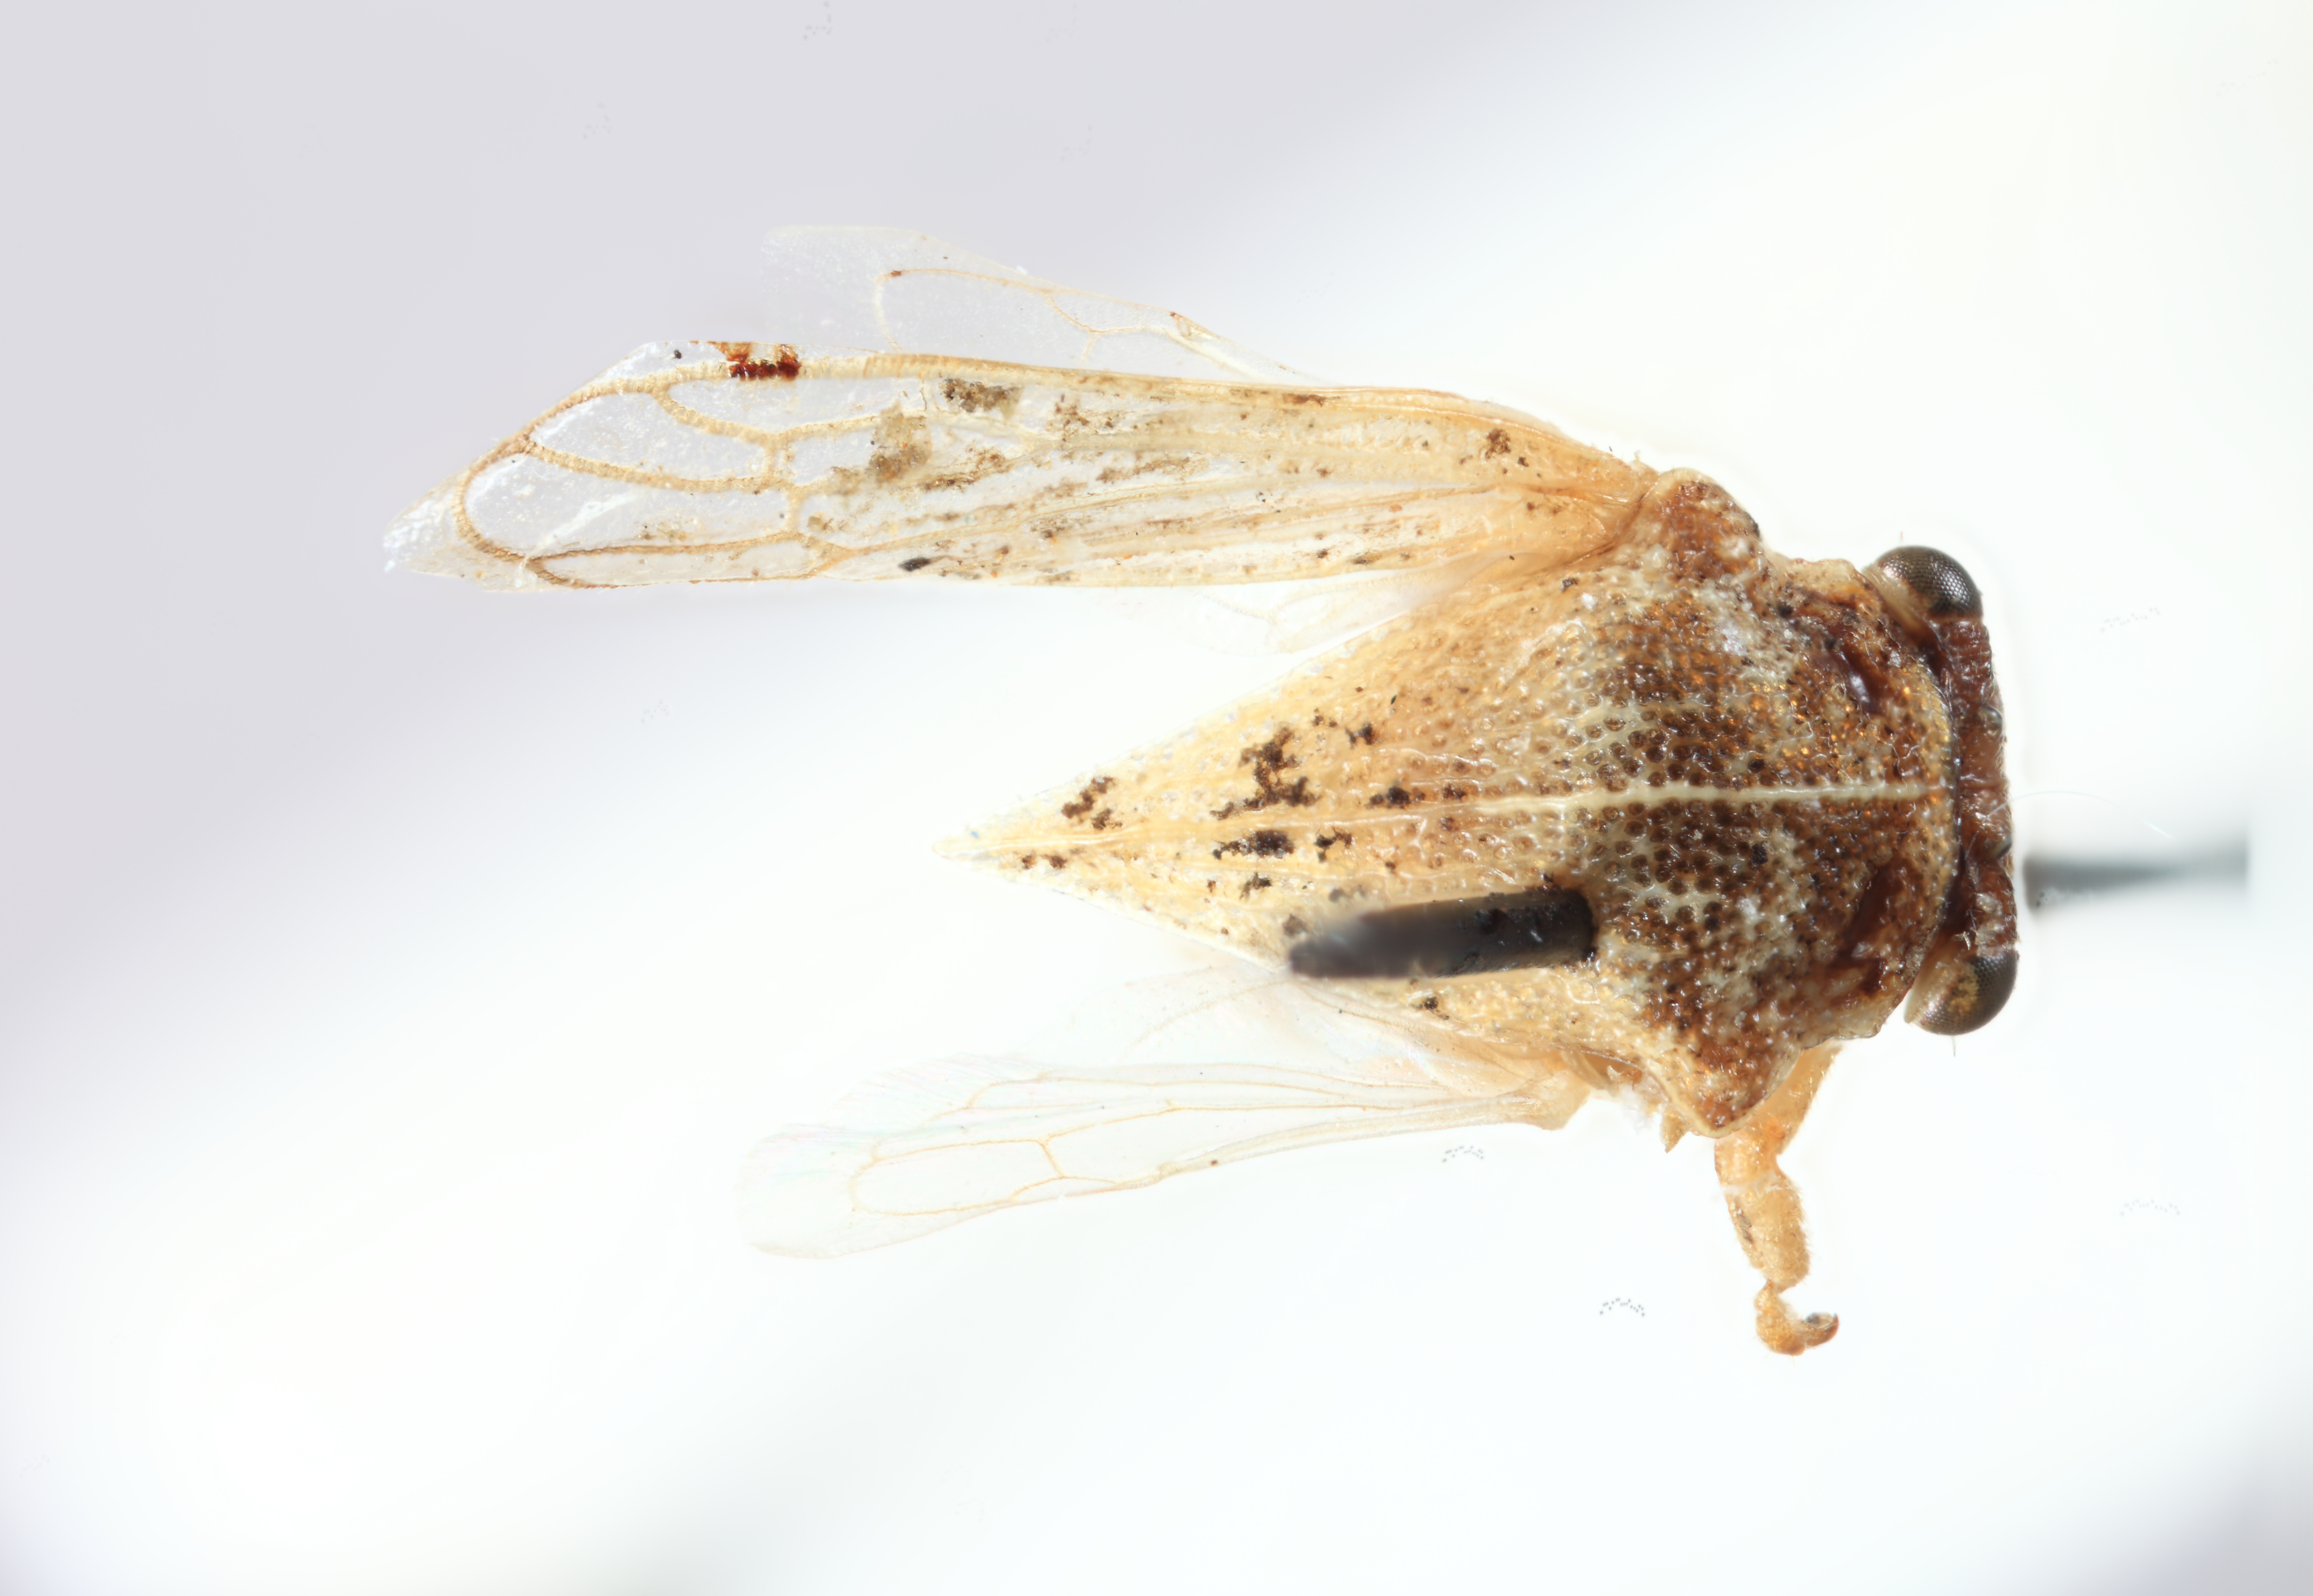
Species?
Ochropepla bacchares
